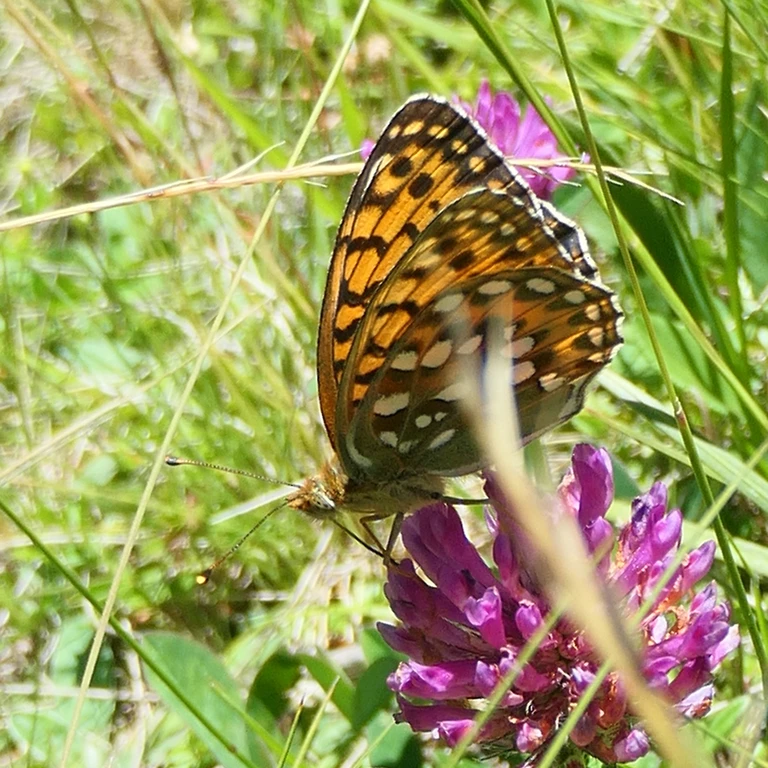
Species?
Speyeria aglaja
